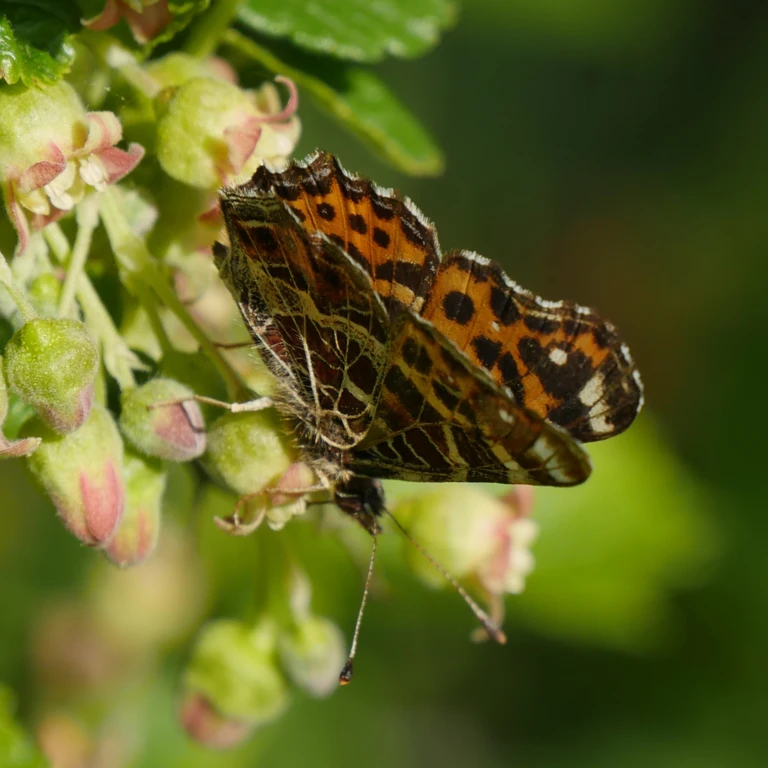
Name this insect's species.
Araschnia levana
